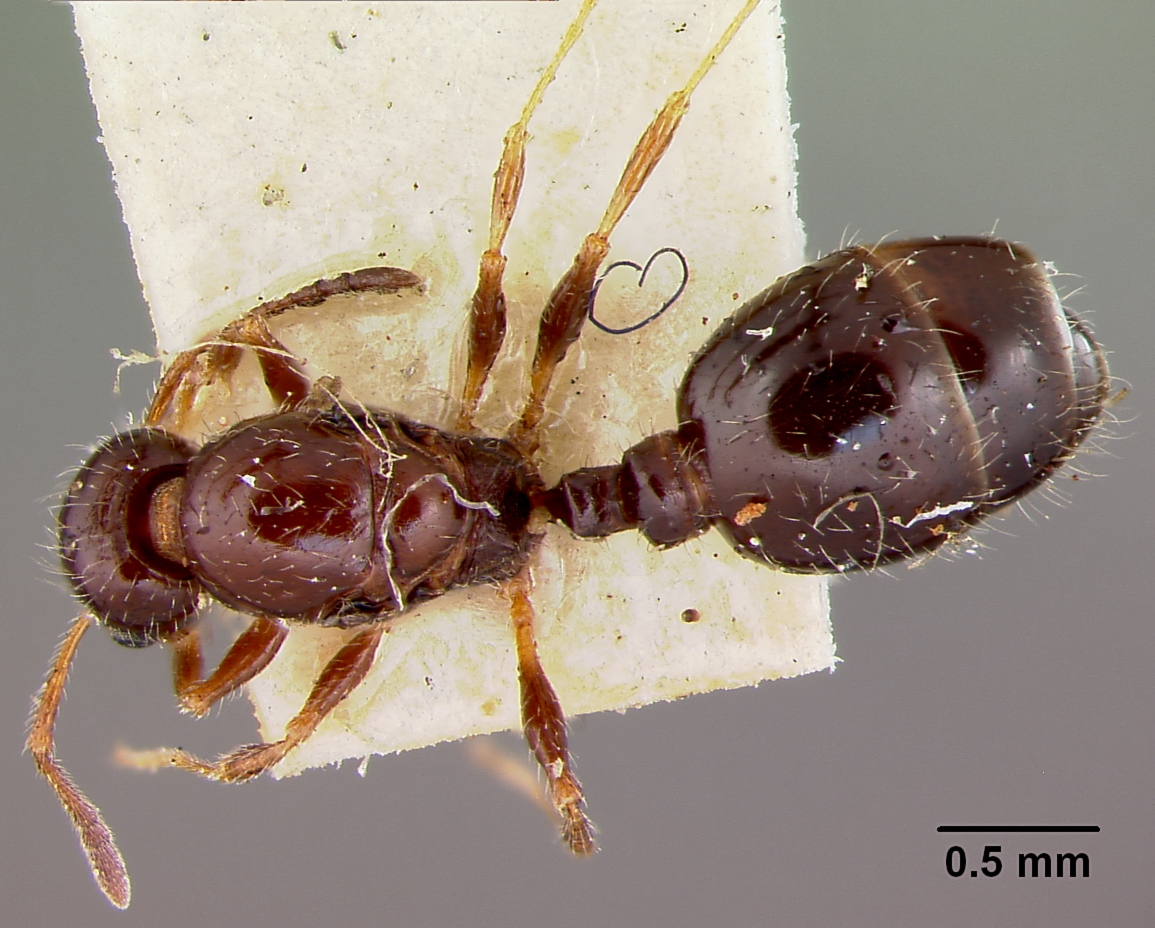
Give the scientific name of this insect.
Leptothorax manni
